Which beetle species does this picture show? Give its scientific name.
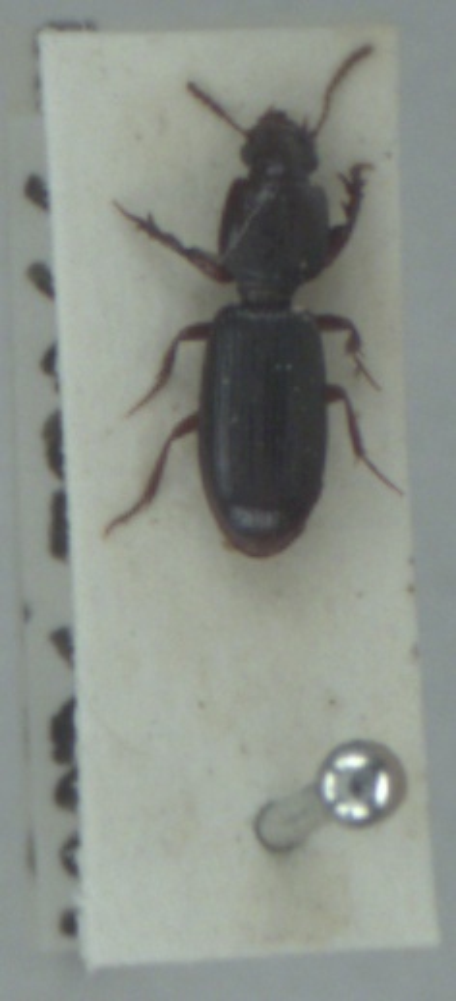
Clivina fossor
